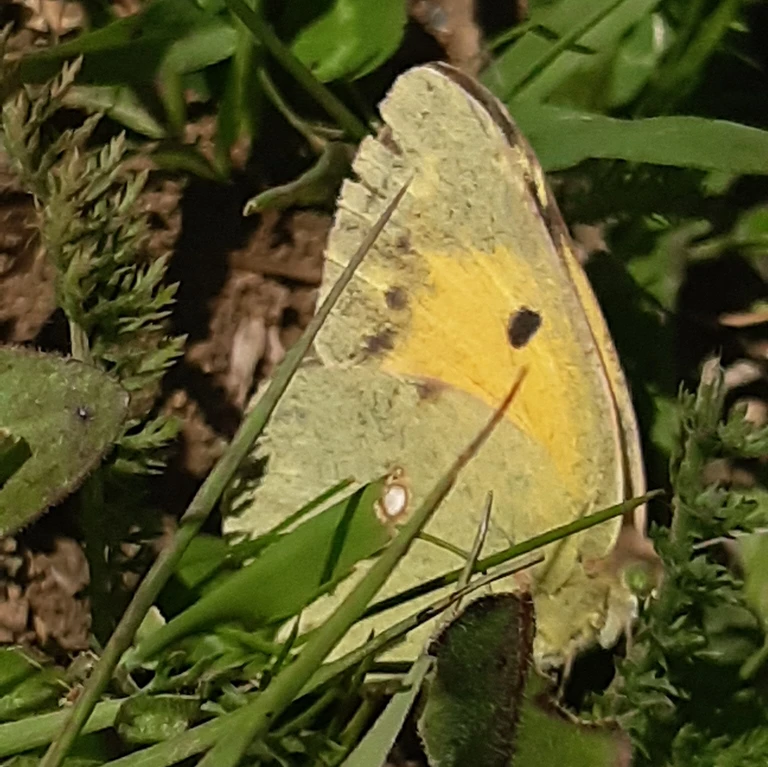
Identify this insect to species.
Colias croceus
